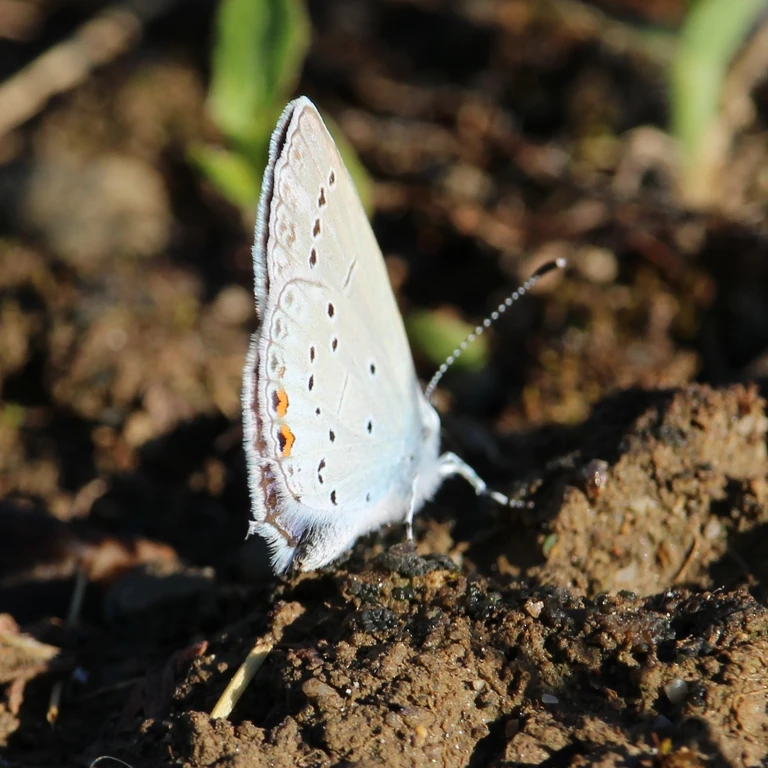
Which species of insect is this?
Cupido argiades (also Elkalyce argiades)
